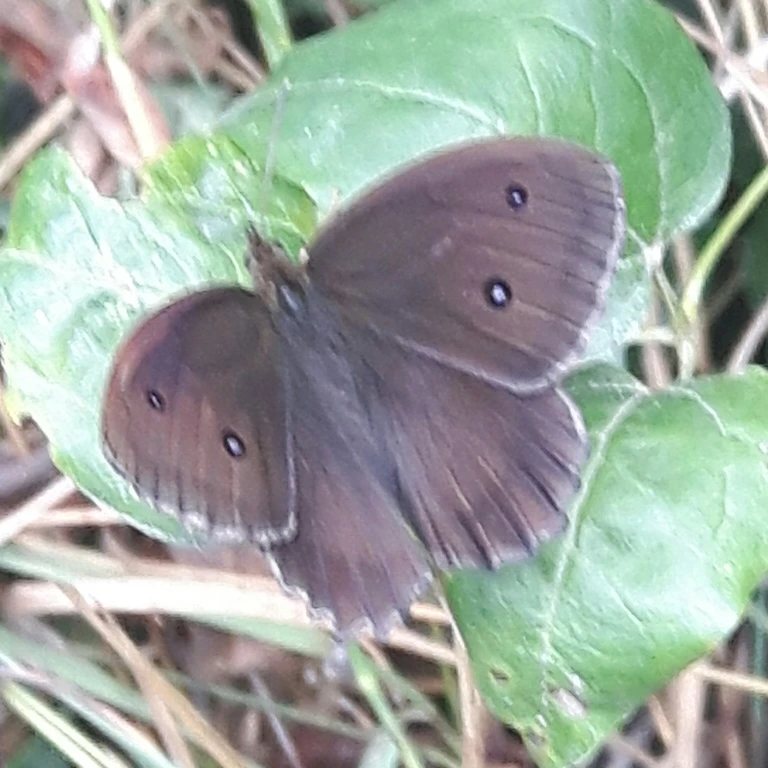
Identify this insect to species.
Minois dryas
